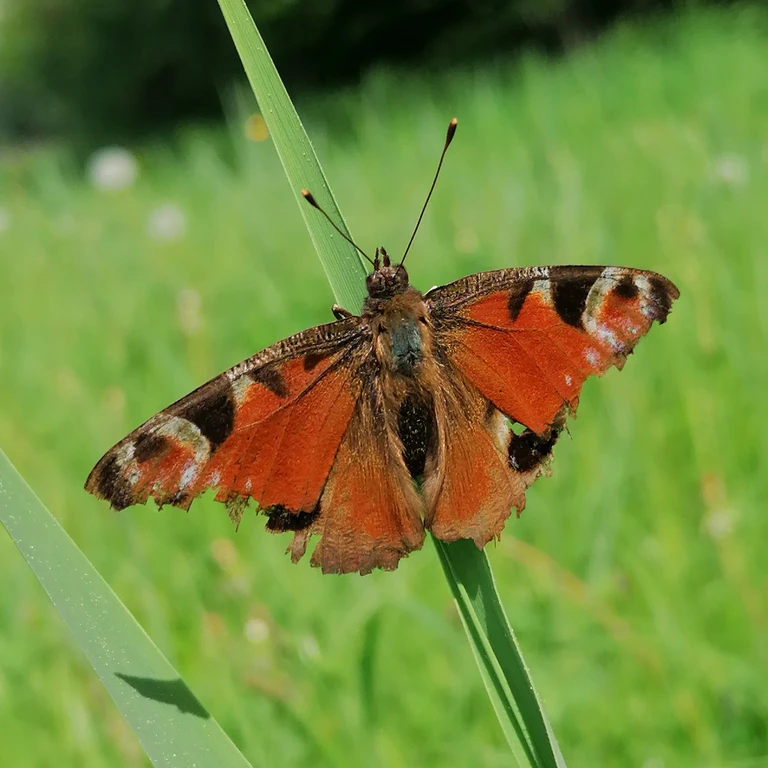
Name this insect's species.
Aglais io
